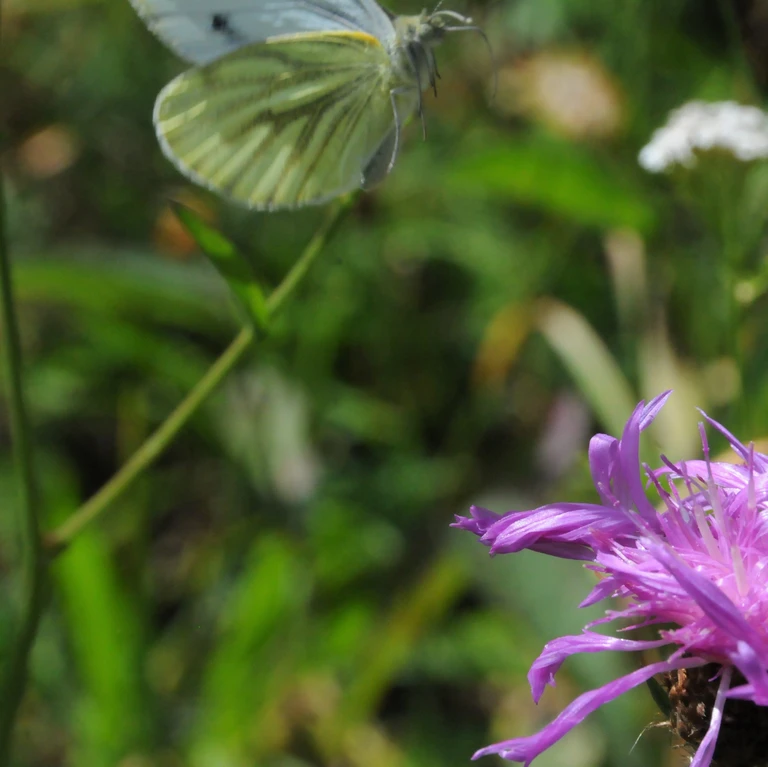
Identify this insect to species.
Pieris napi
